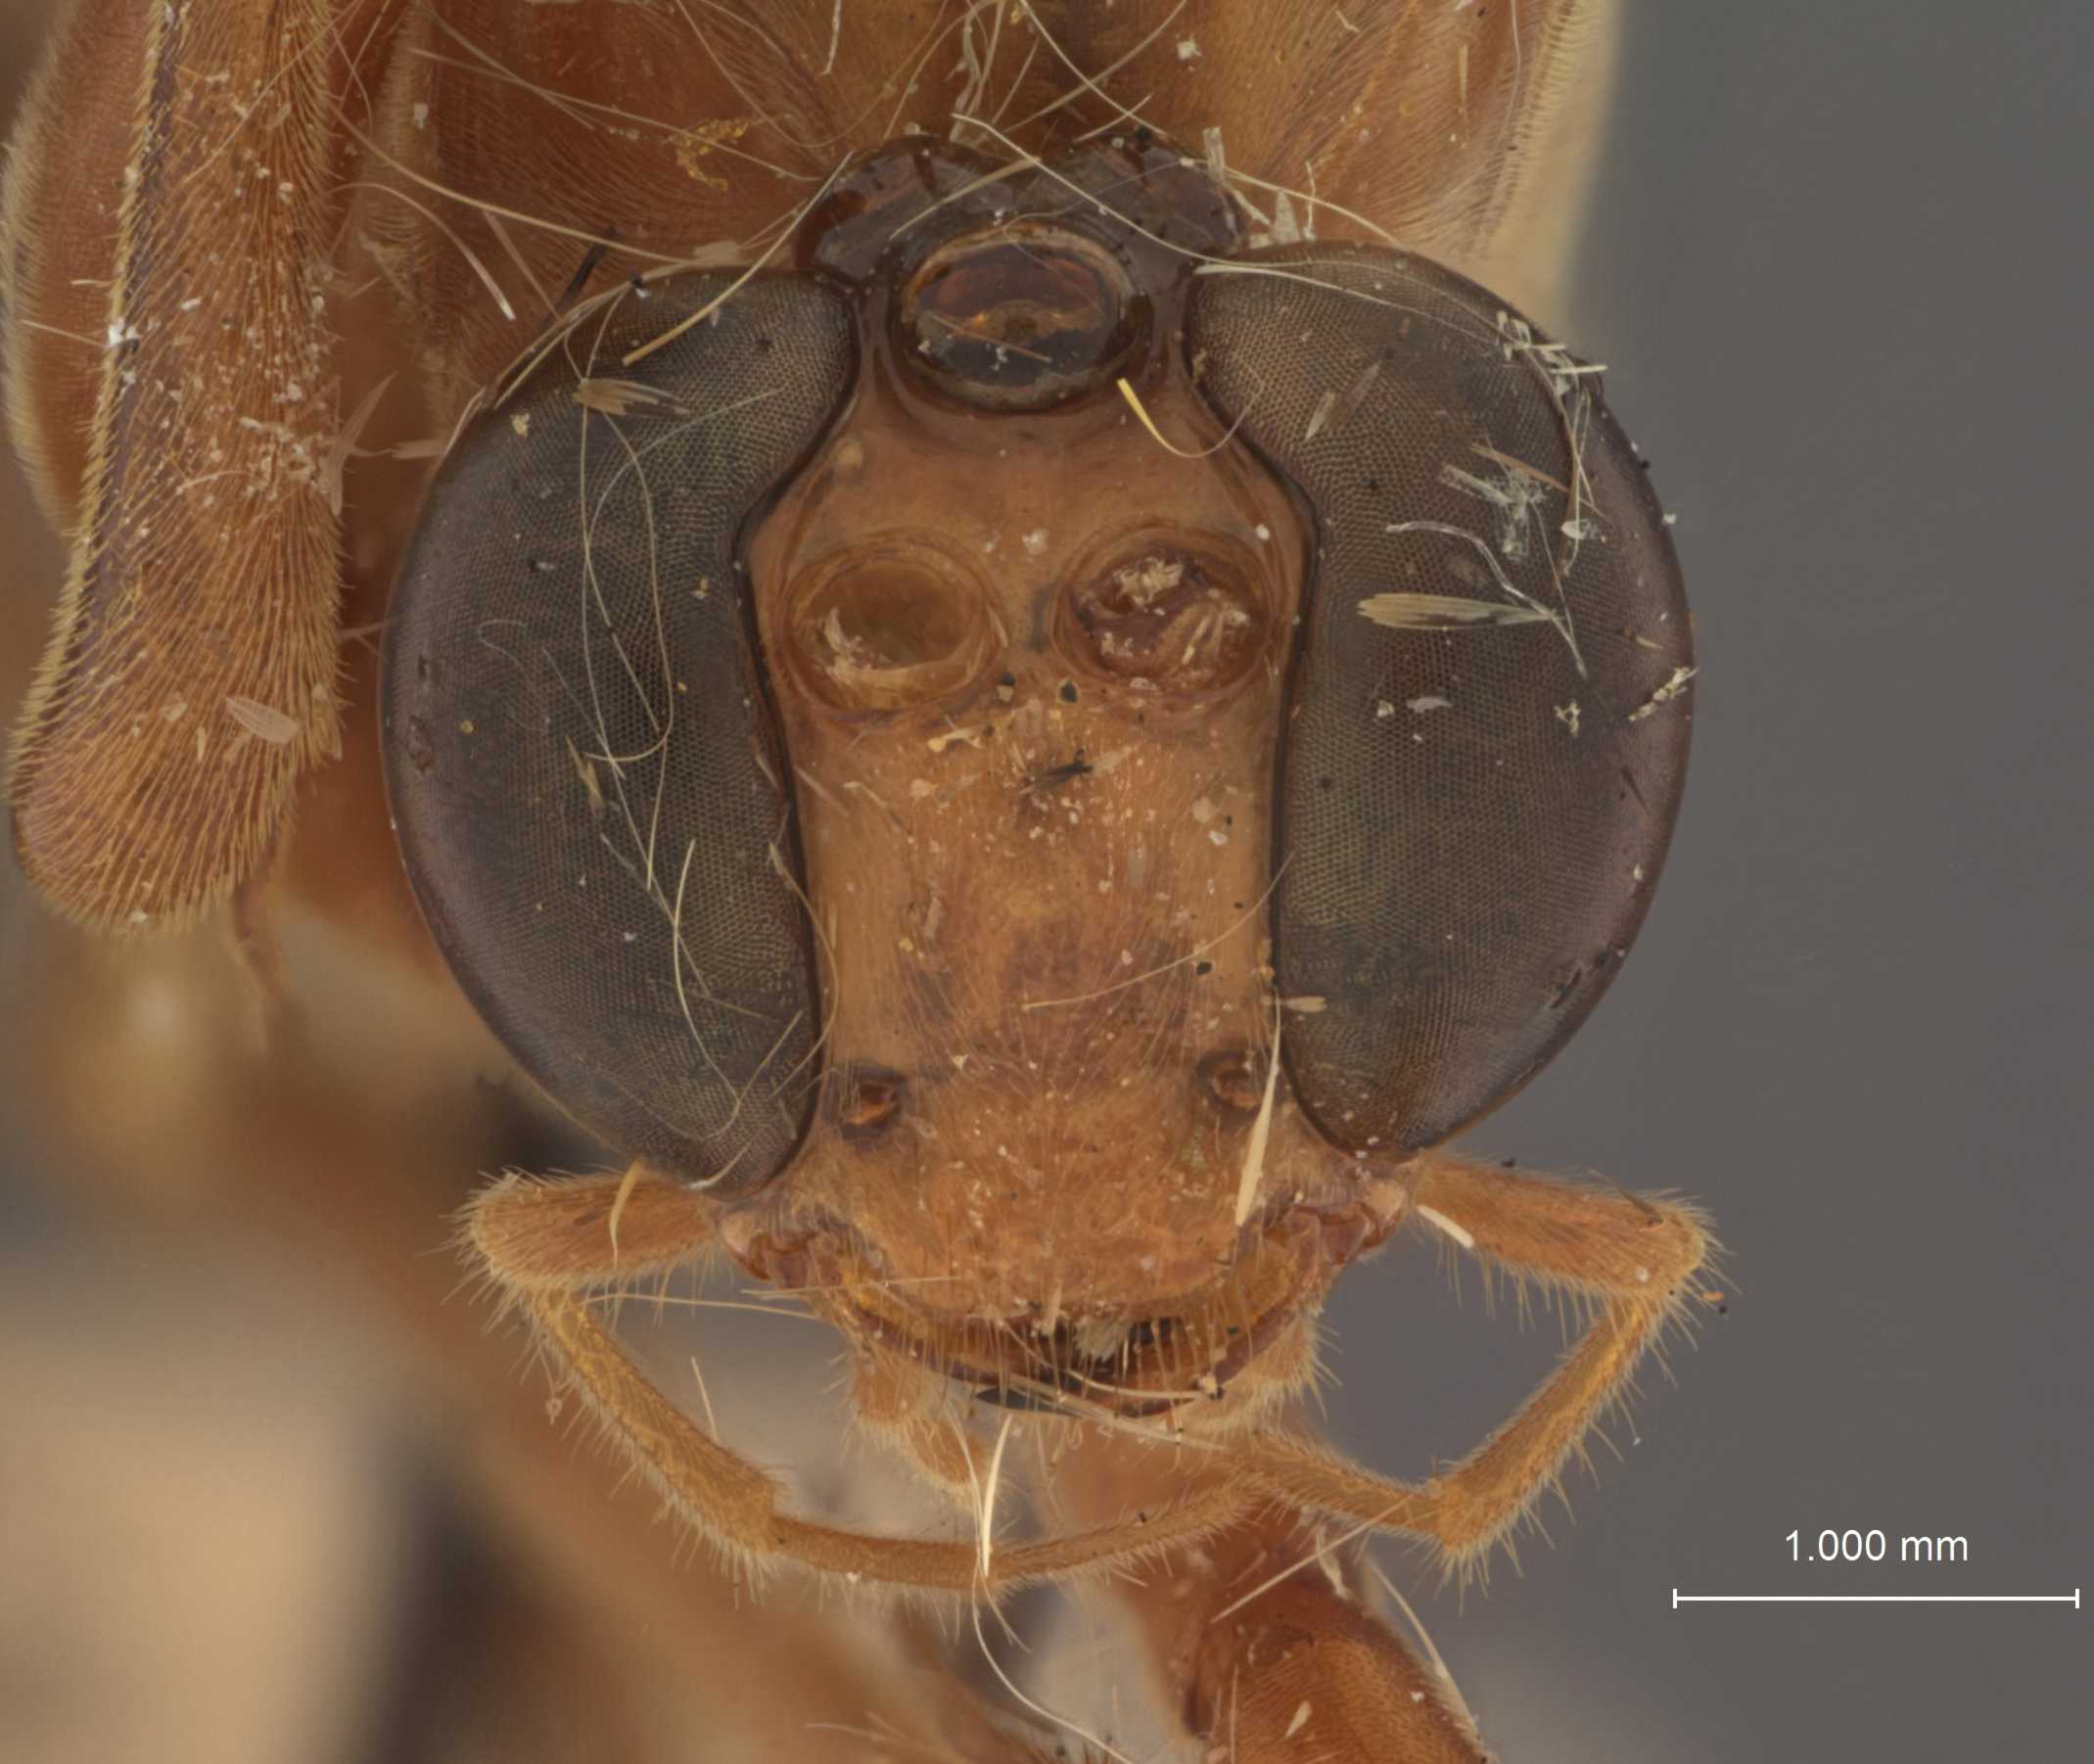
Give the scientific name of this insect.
Paniscus rugosus
